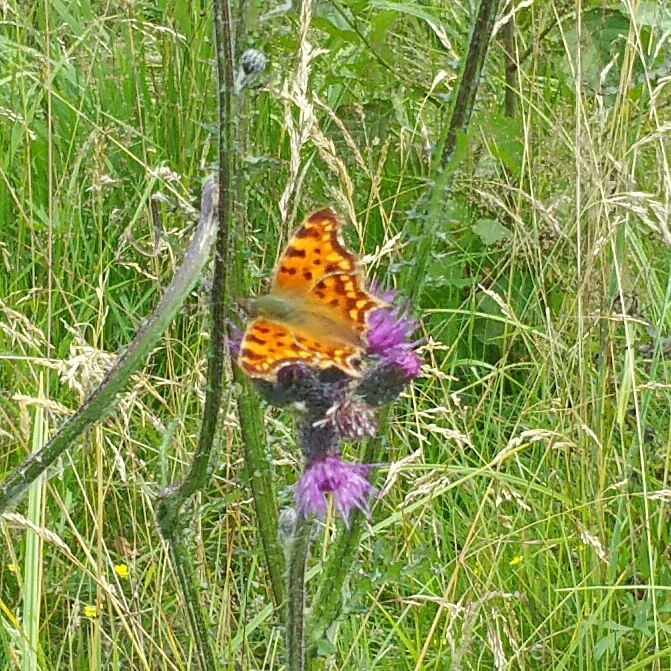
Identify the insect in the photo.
Polygonia c-album
